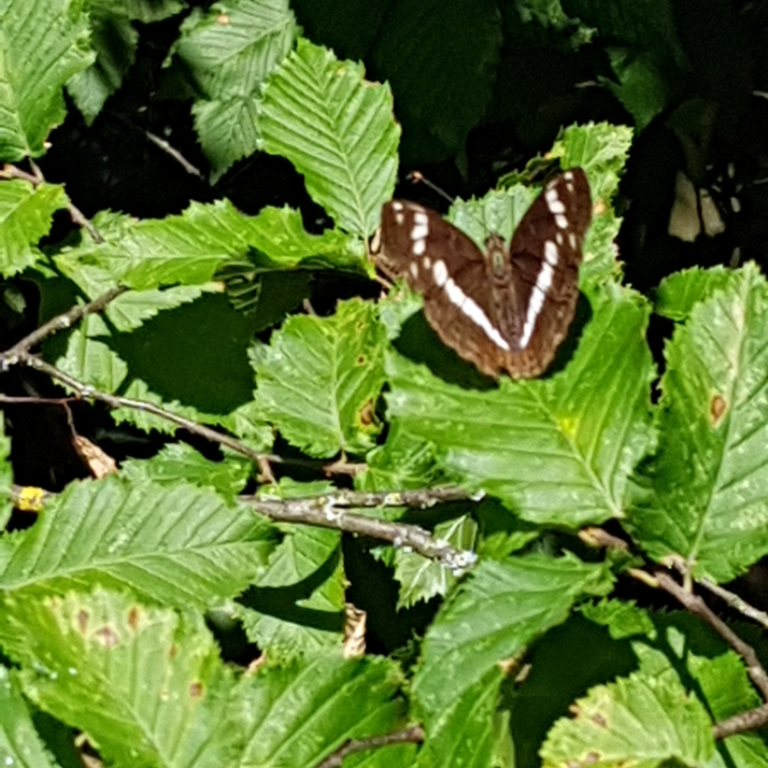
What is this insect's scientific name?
Limenitis camilla (also Ladoga camilla)
